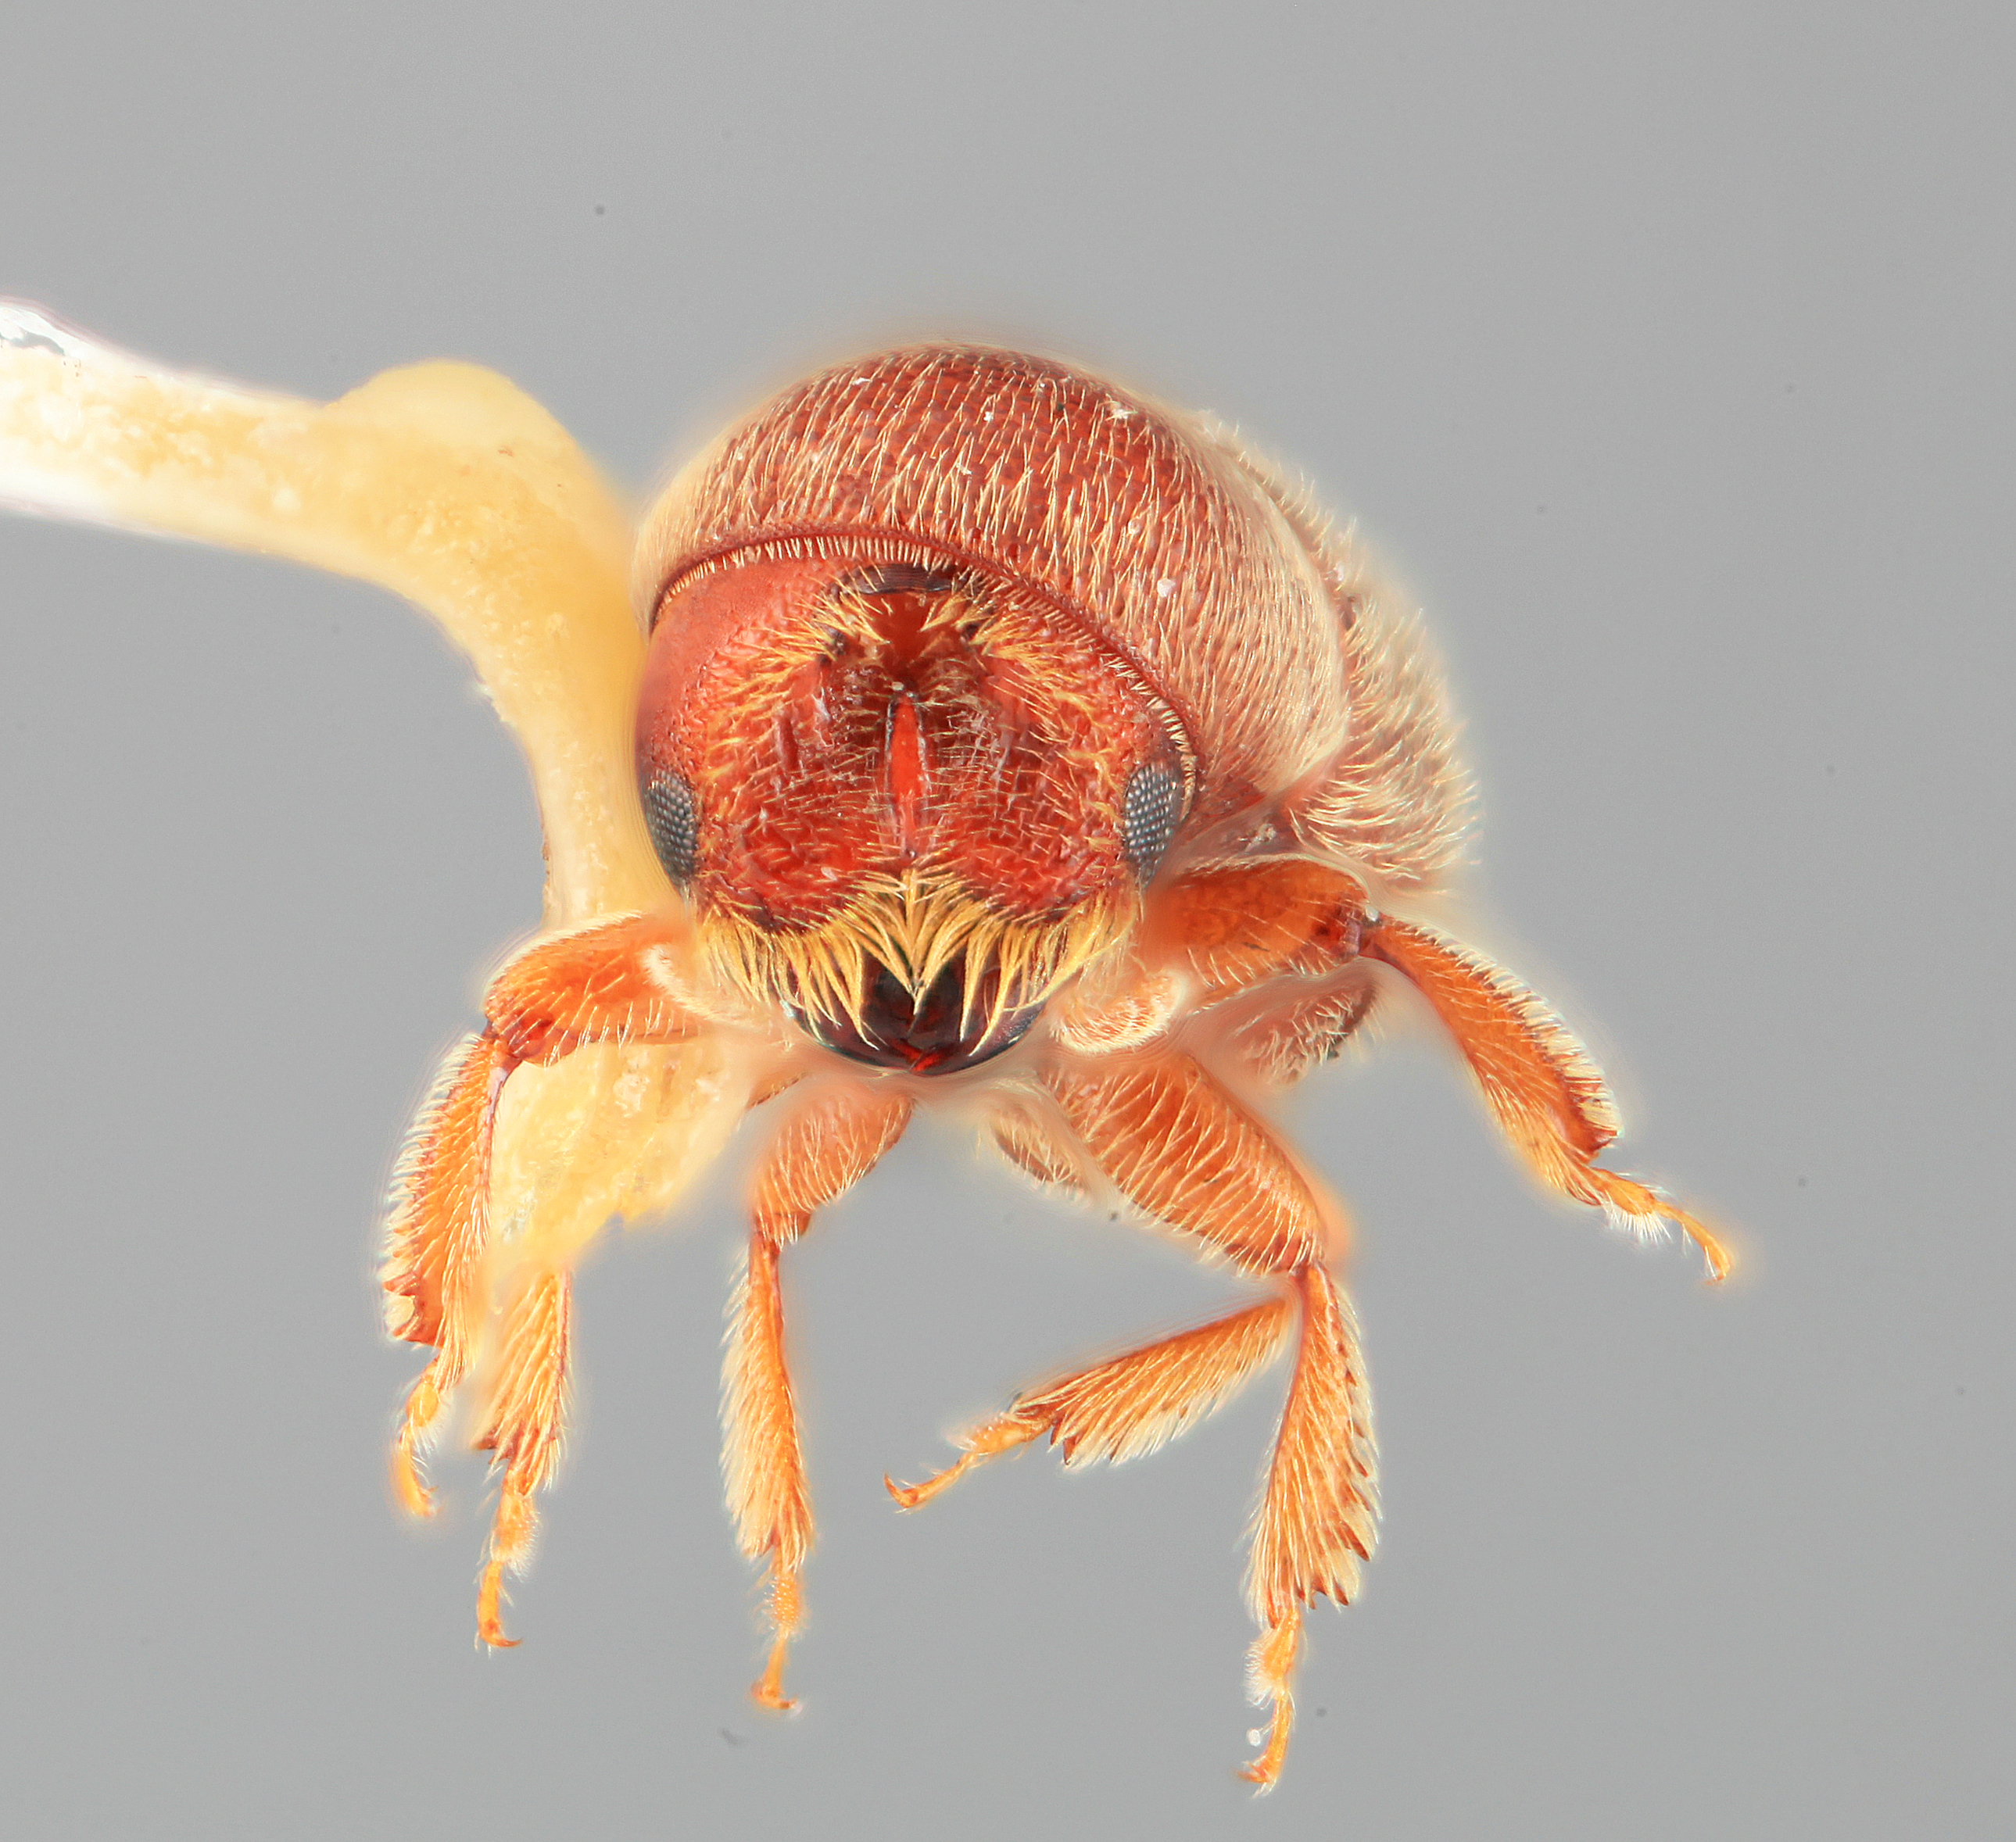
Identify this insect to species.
Araptus genialis
